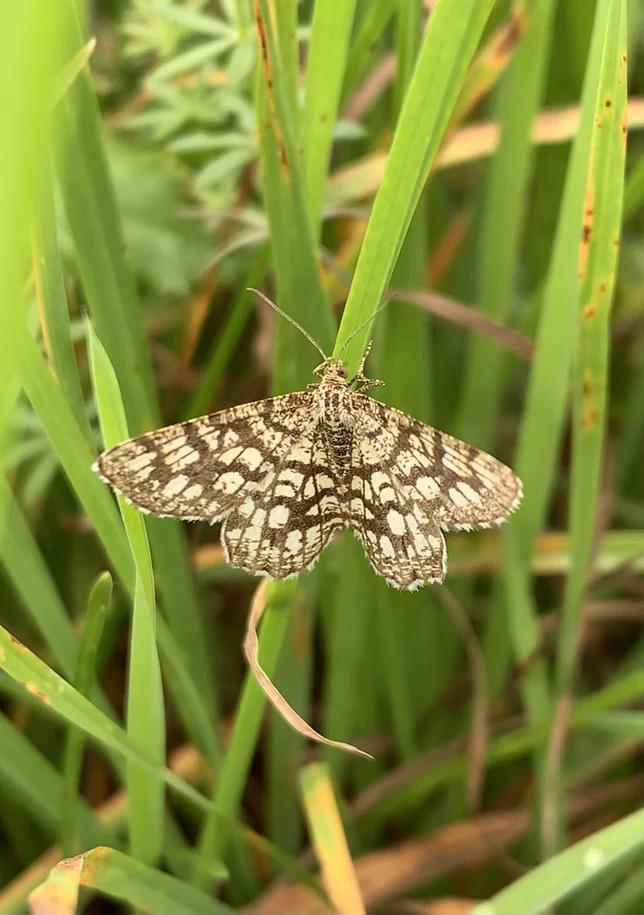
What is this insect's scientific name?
Chiasmia clathrata
